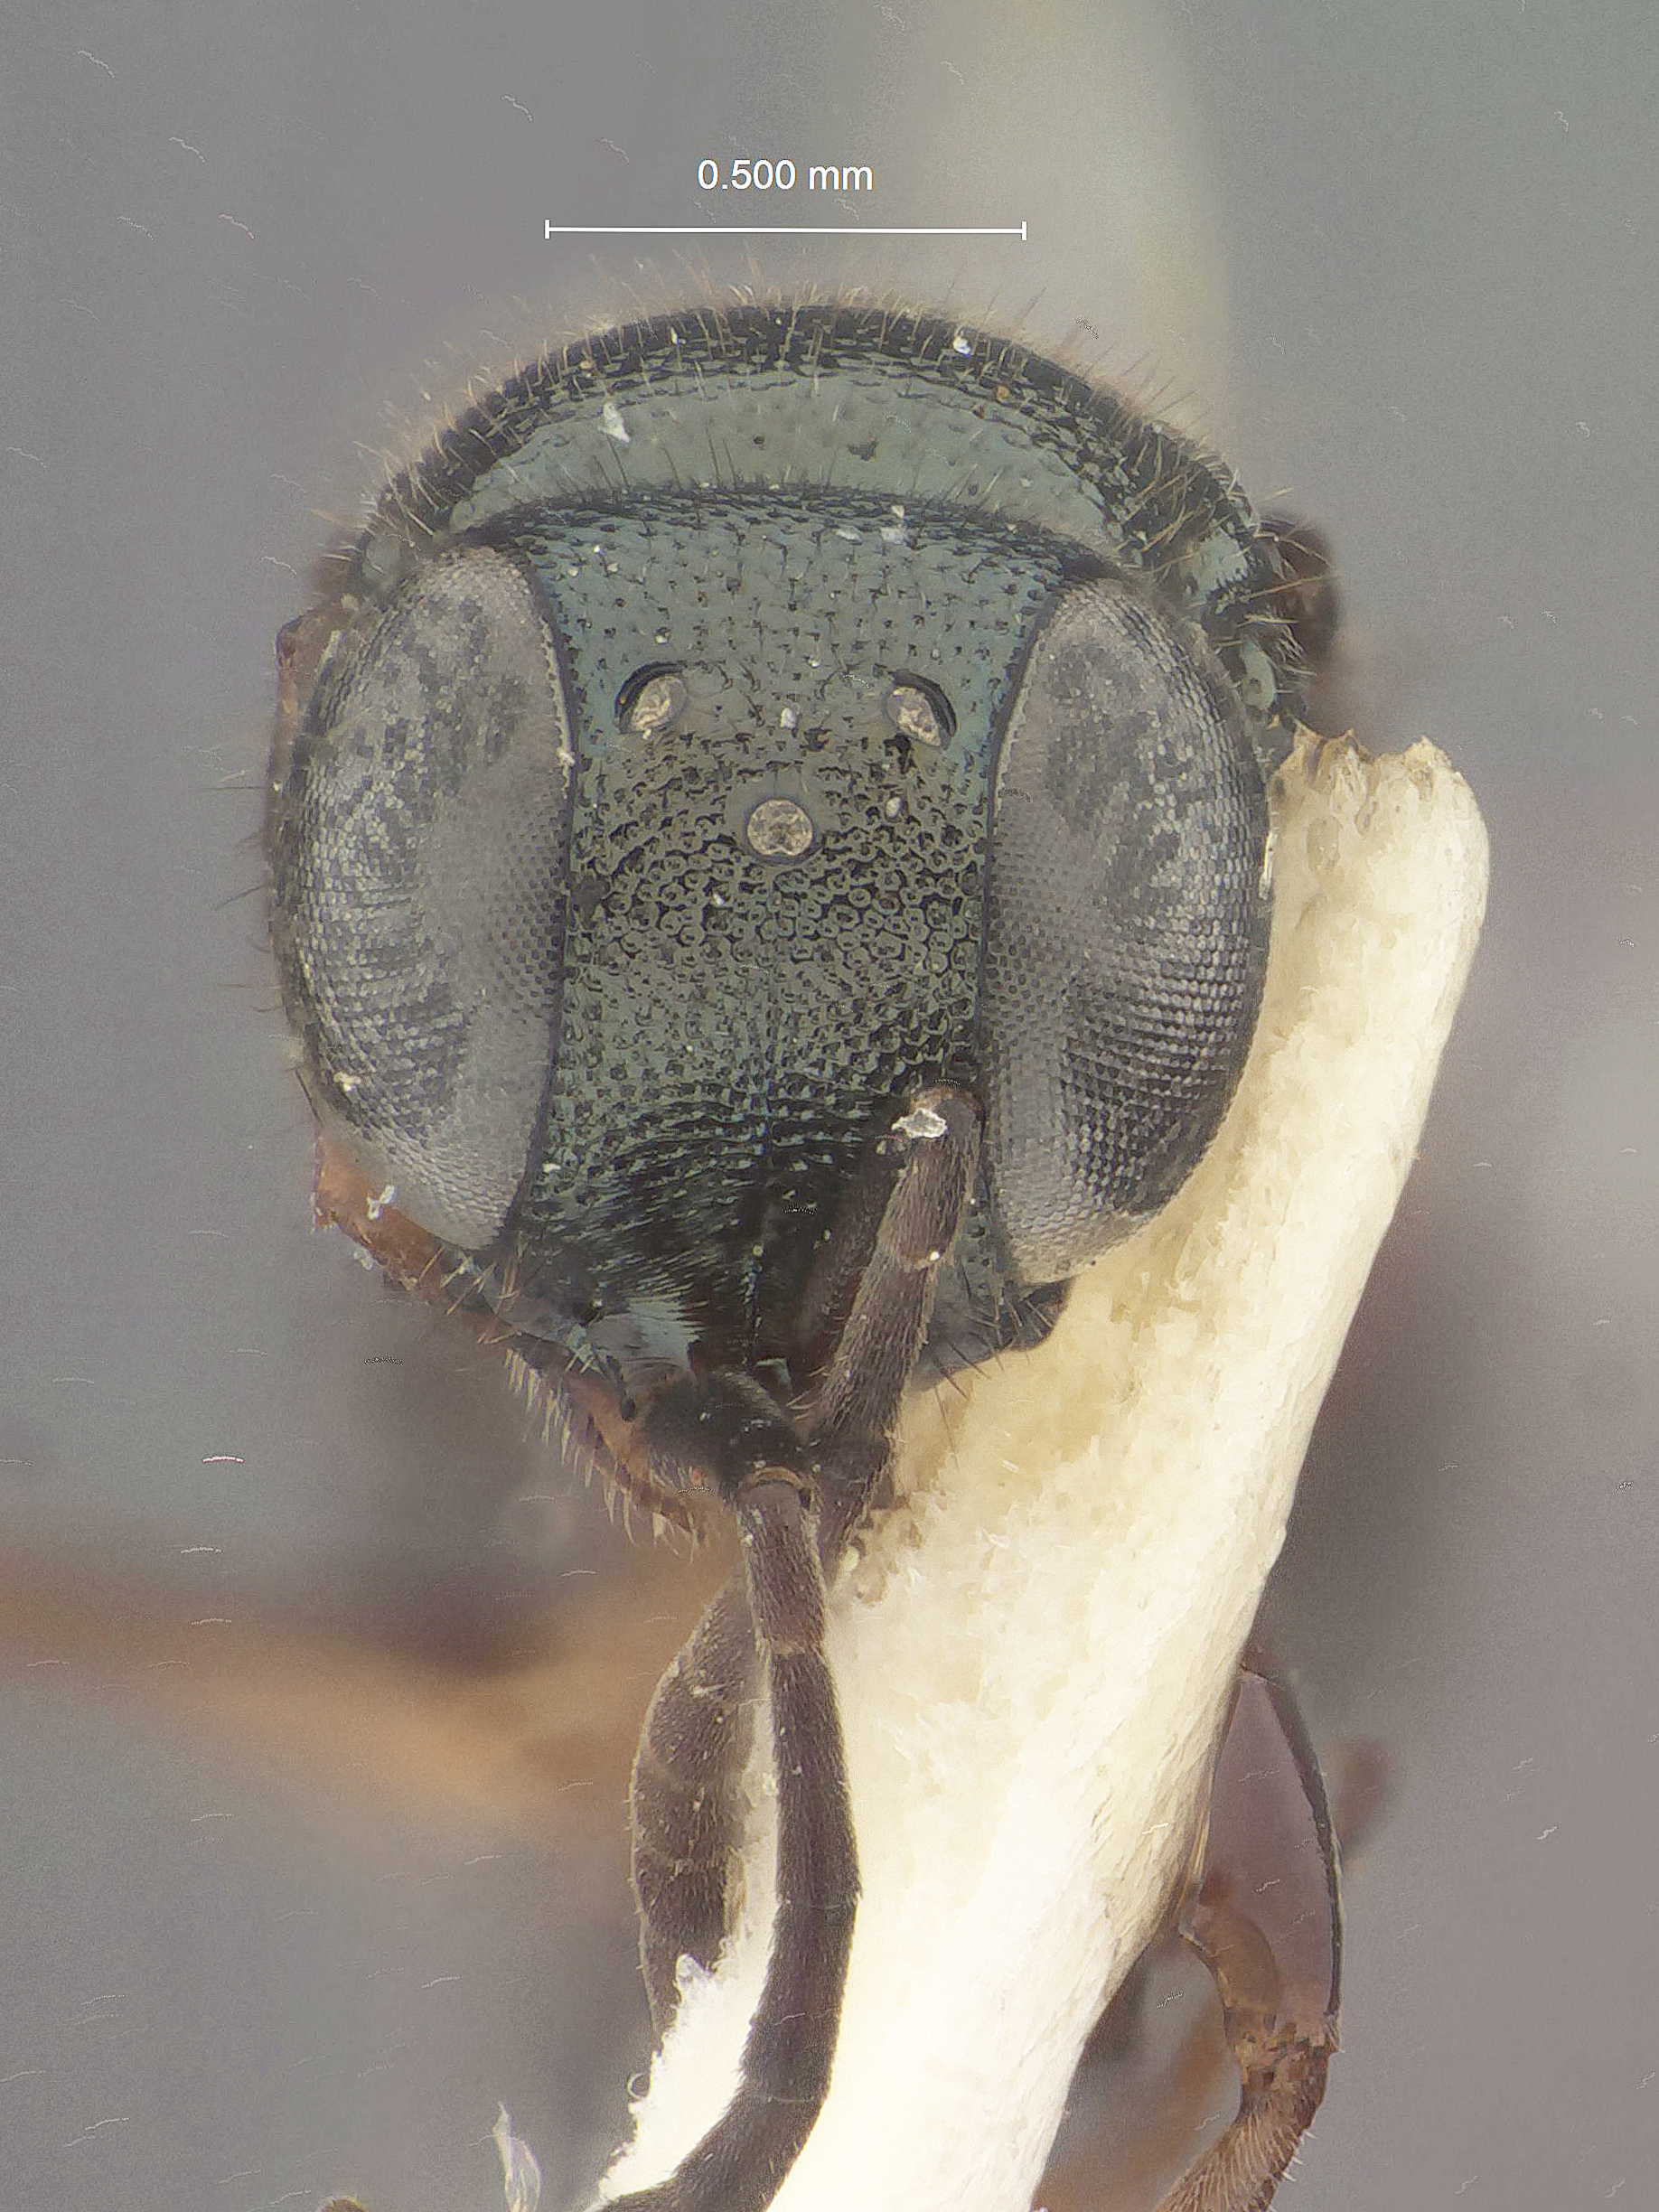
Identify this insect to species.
Mesitiopterus evansi
